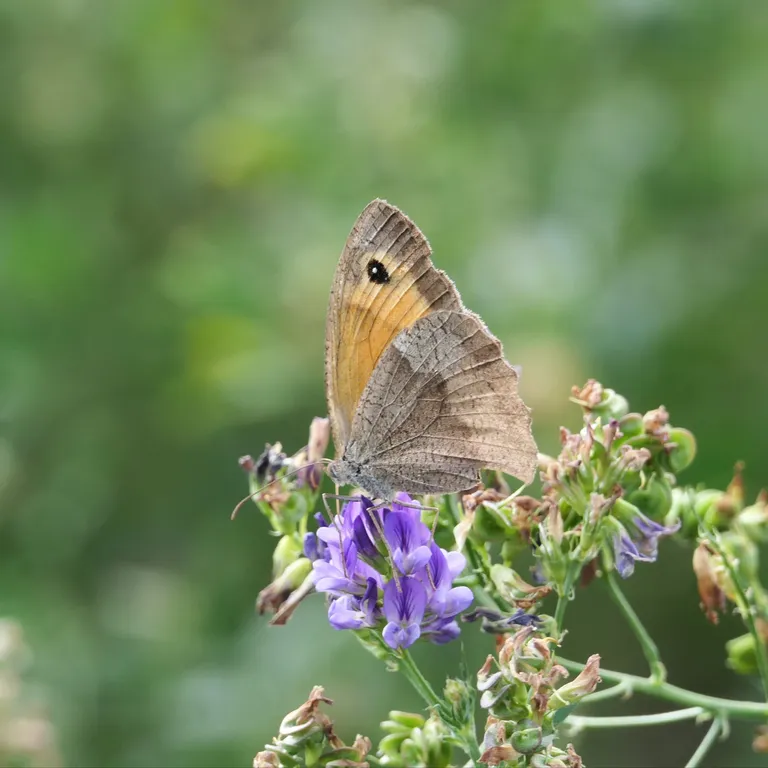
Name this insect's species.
Maniola jurtina
